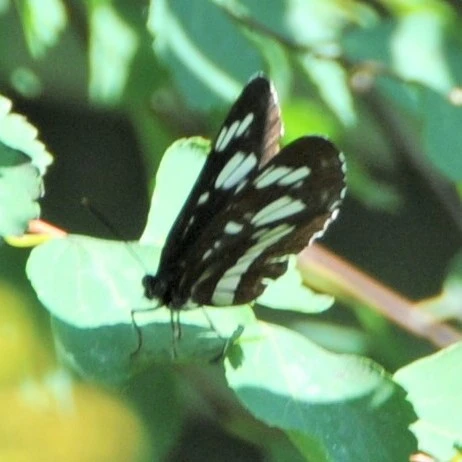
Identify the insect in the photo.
Neptis rivularis
